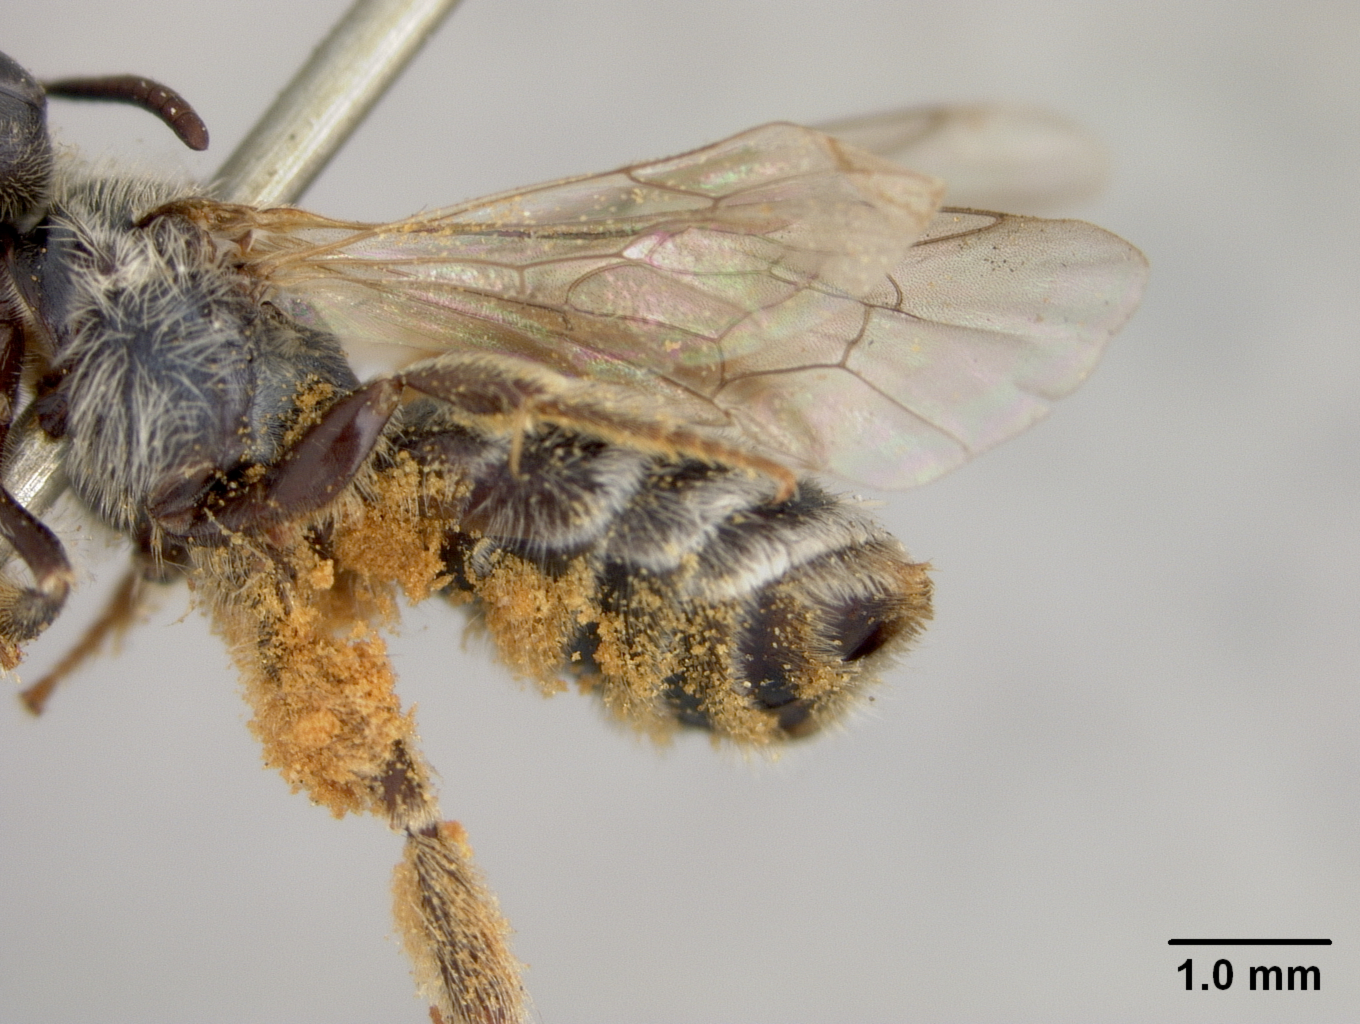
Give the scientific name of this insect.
Halictus virgatellus
